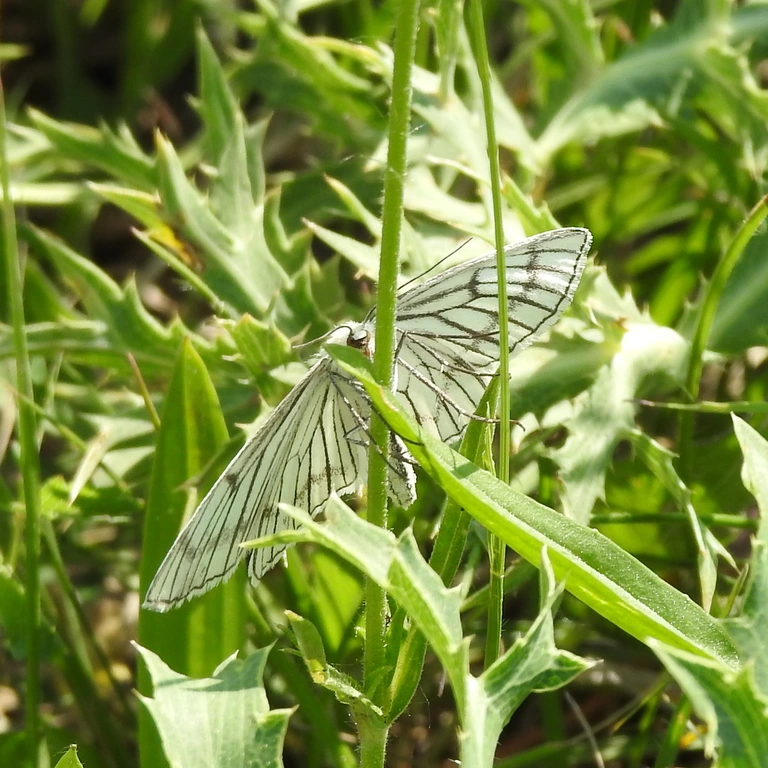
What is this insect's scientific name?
Siona lineata
